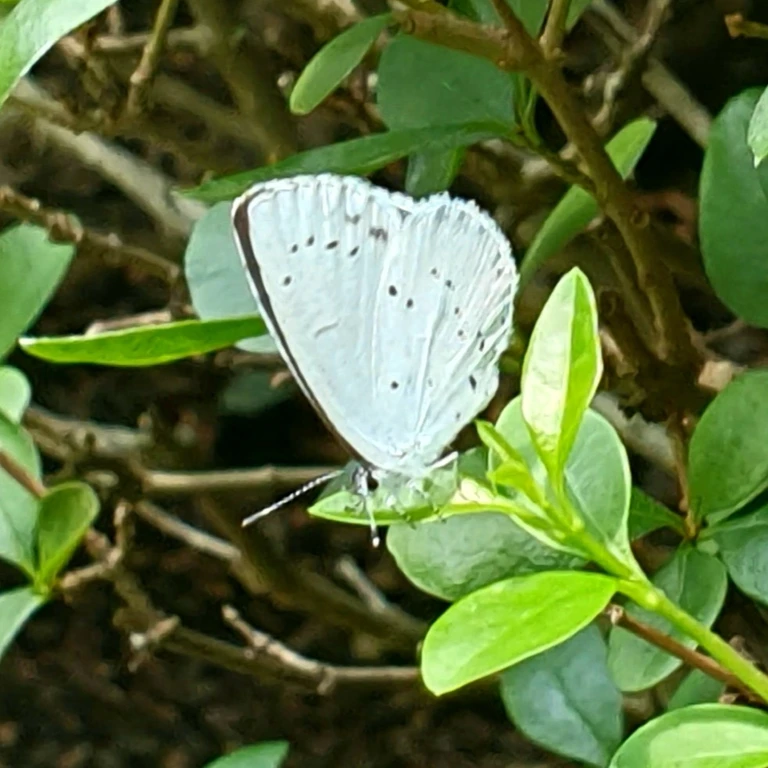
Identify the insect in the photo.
Celastrina argiolus
